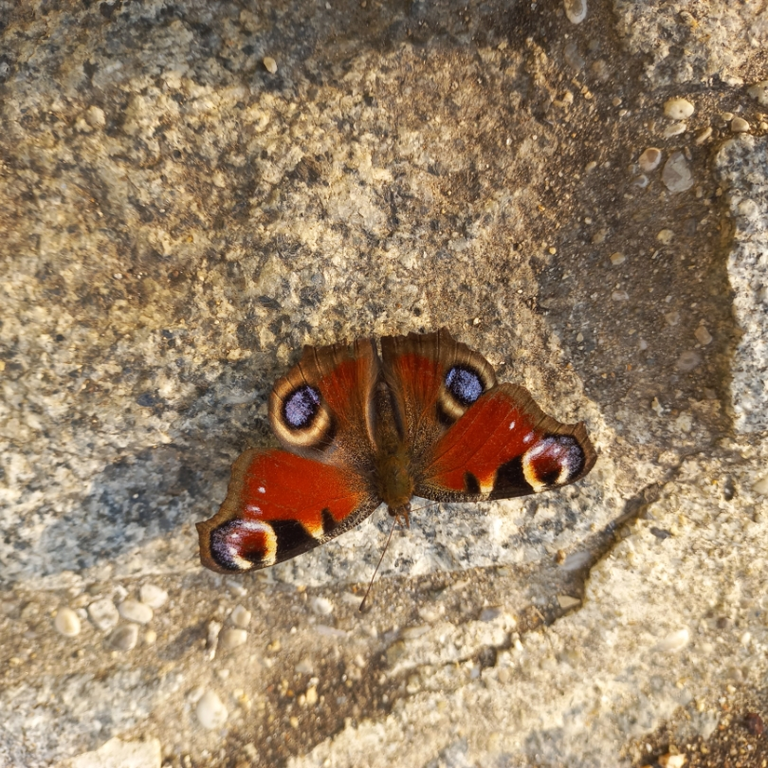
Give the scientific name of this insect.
Aglais io
